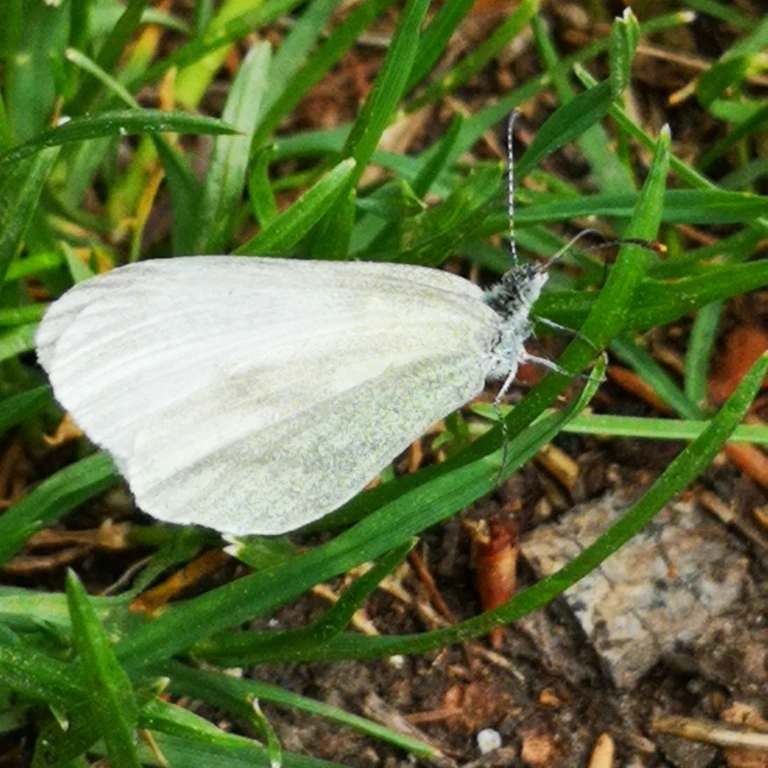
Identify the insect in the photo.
Leptidea sinapis/juvernica
